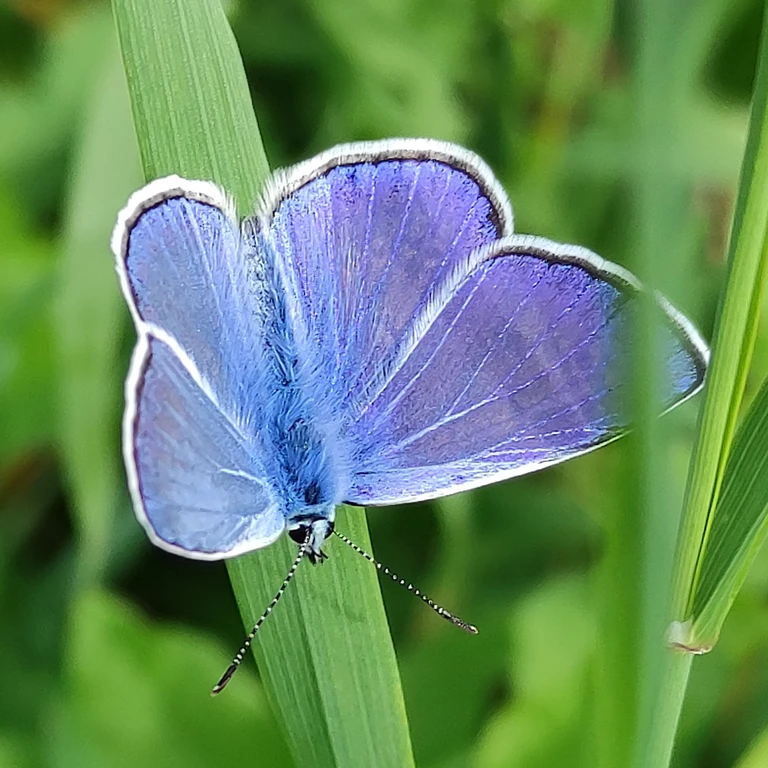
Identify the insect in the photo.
Polyommatus icarus
